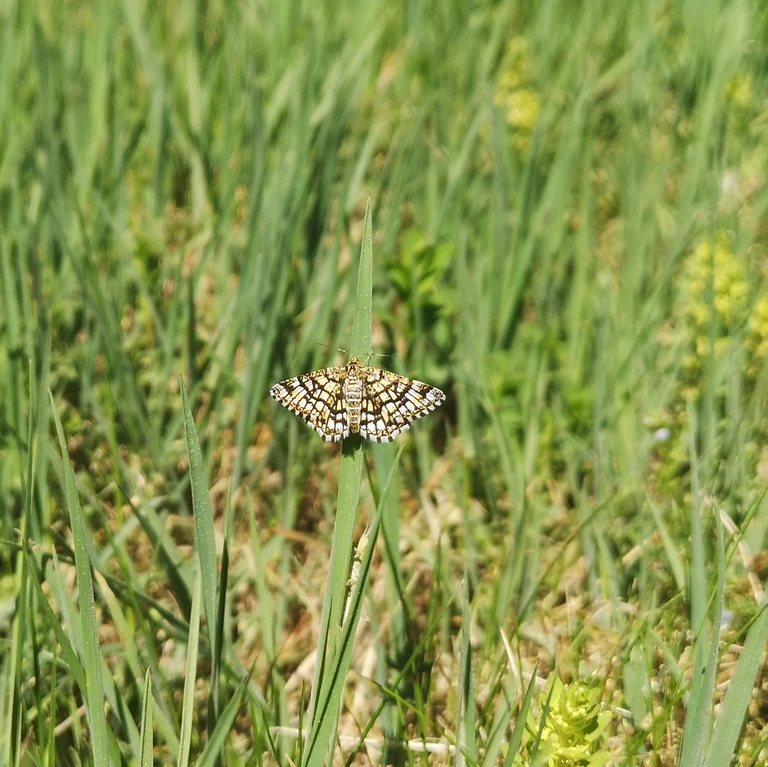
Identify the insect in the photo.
Chiasmia clathrata
